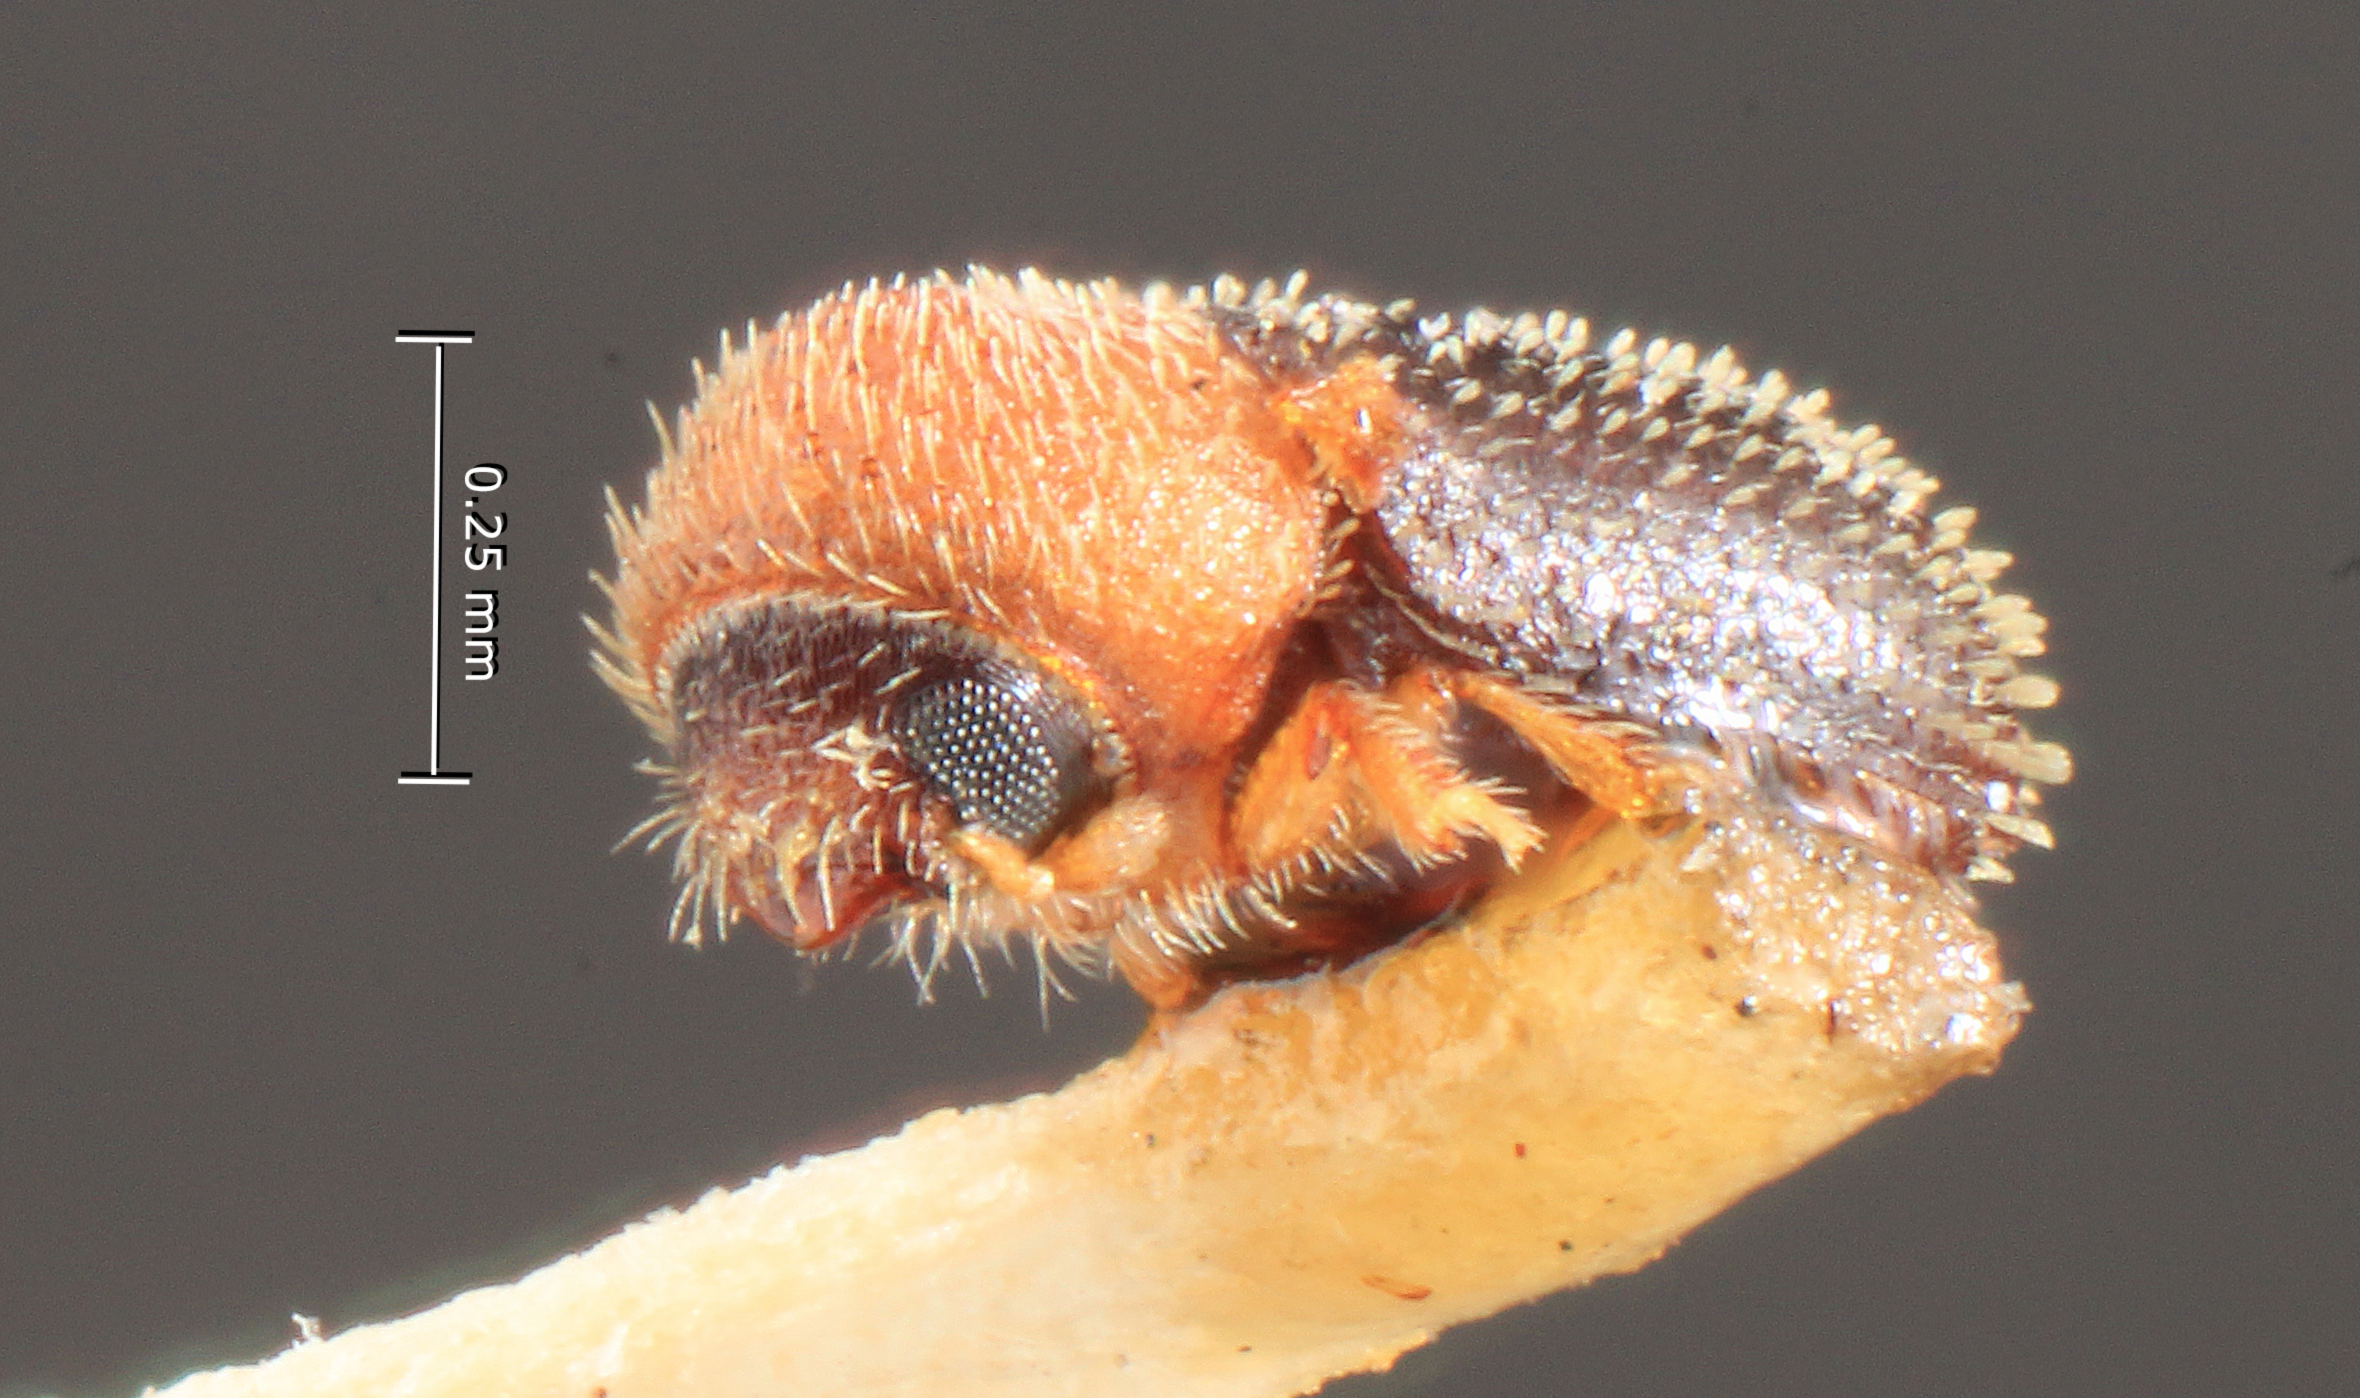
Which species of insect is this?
Stephanoderes flavicollis
